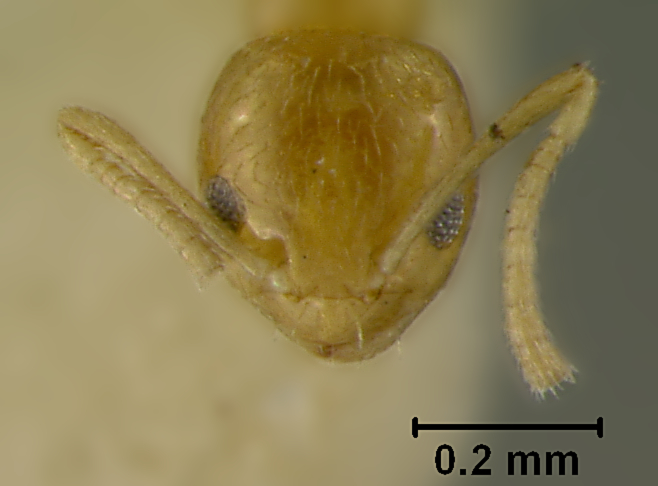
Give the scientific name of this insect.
Plagiolepis foreli
